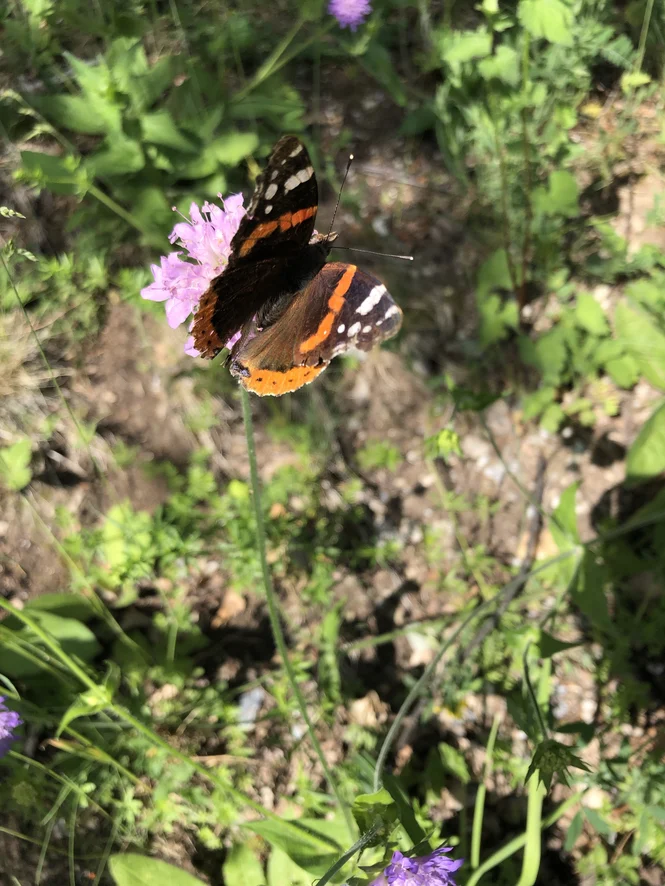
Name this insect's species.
Vanessa atalanta
